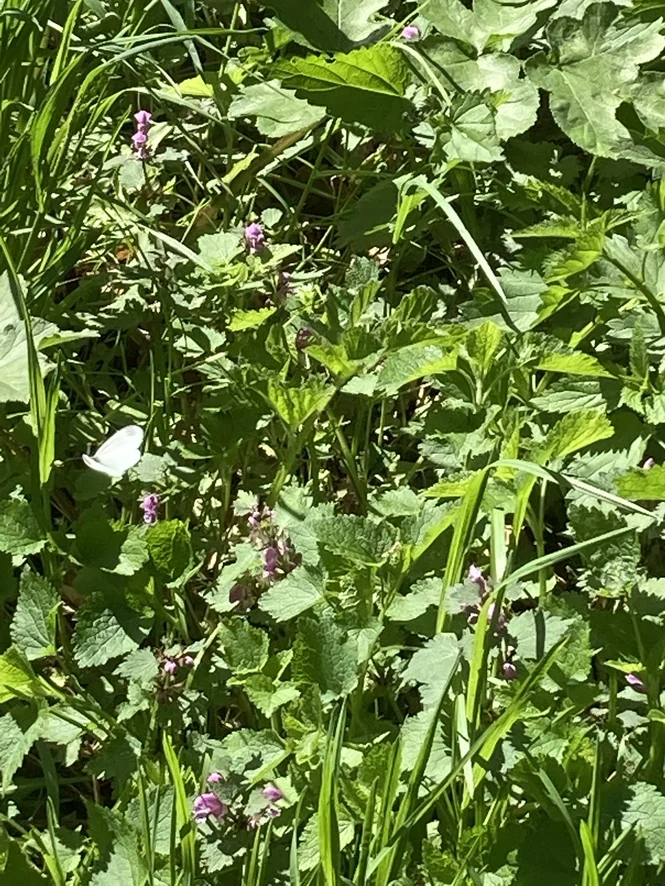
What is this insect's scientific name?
Leptidea sinapis/juvernica
